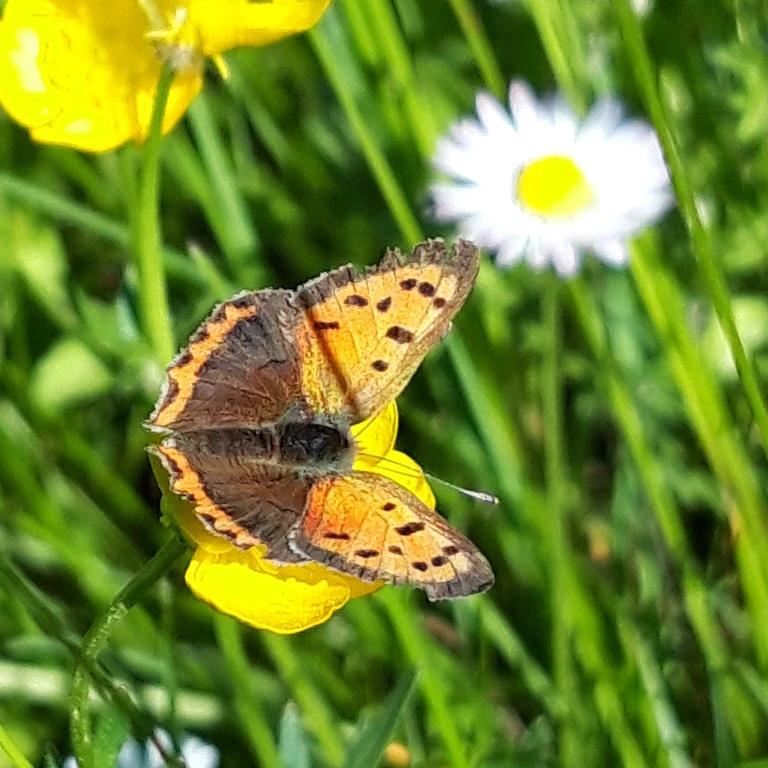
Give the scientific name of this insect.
Lycaena phlaeas
